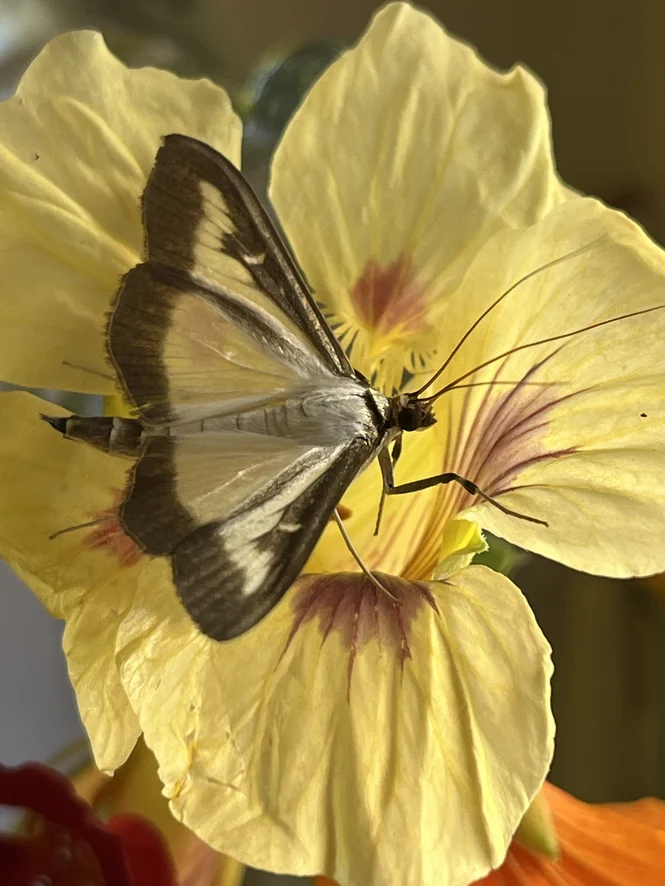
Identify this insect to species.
Cydalima perspectalis
